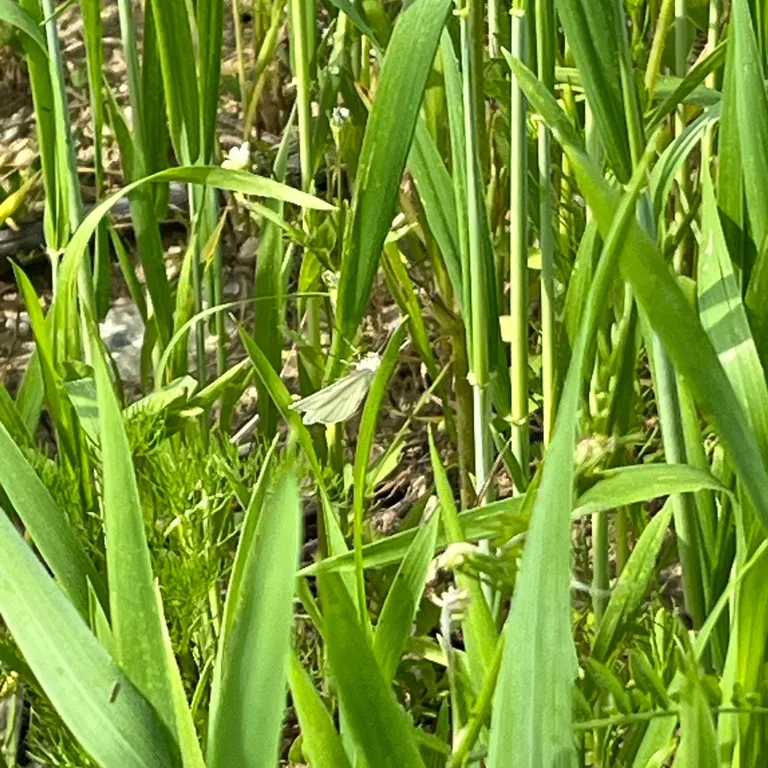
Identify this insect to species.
Siona lineata
